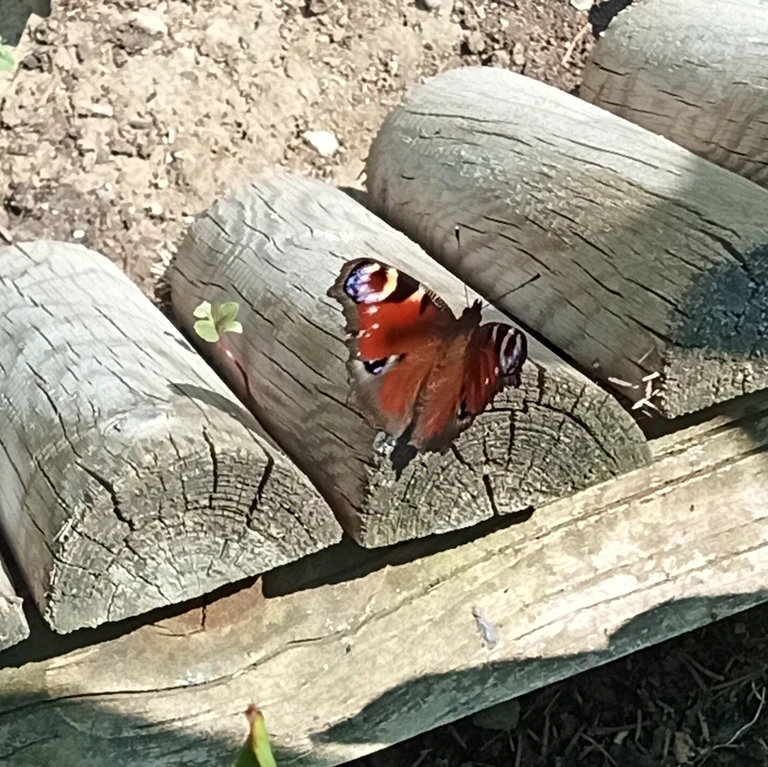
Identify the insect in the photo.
Aglais io
